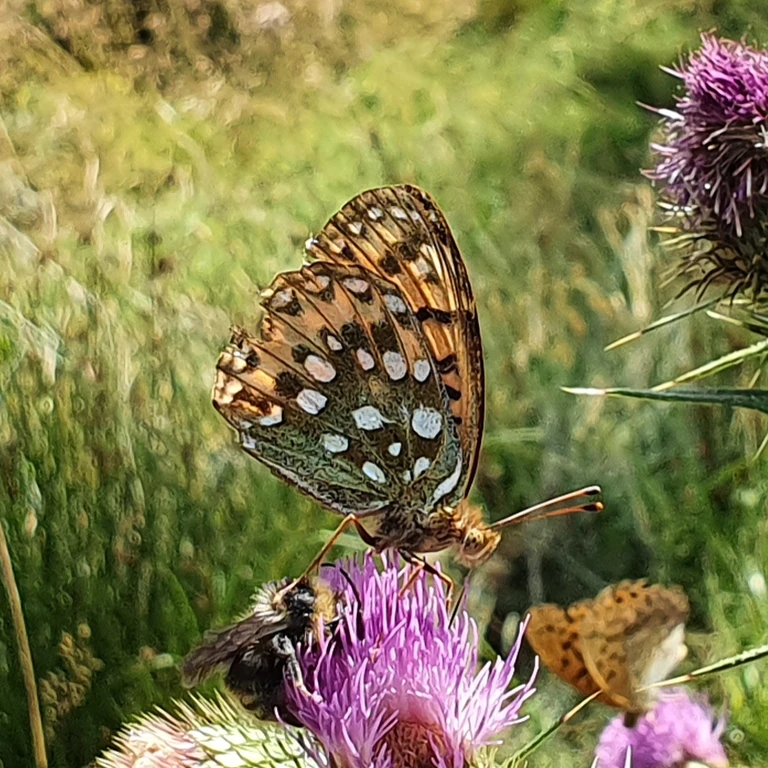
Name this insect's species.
Speyeria aglaja
